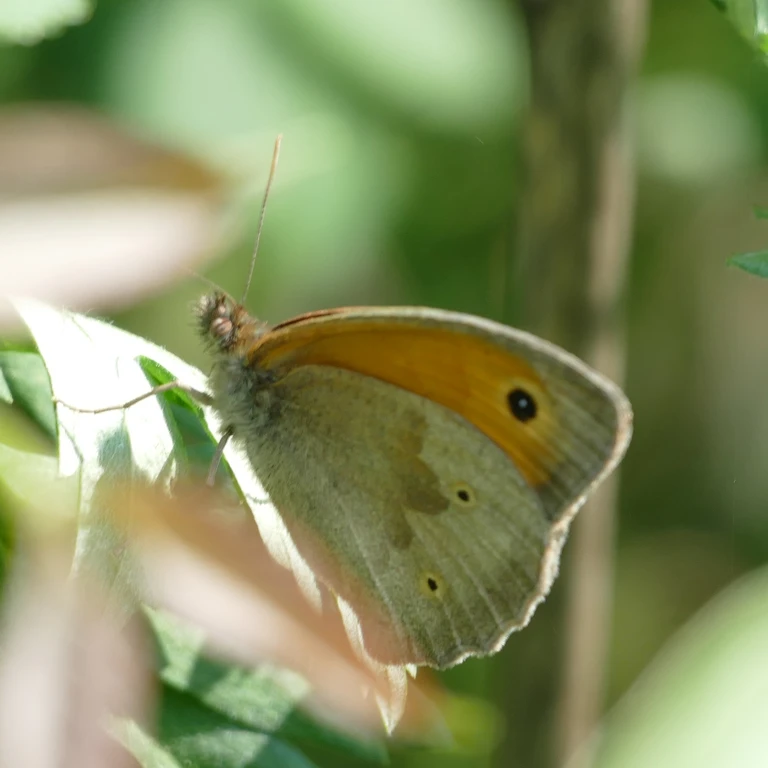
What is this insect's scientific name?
Maniola jurtina
